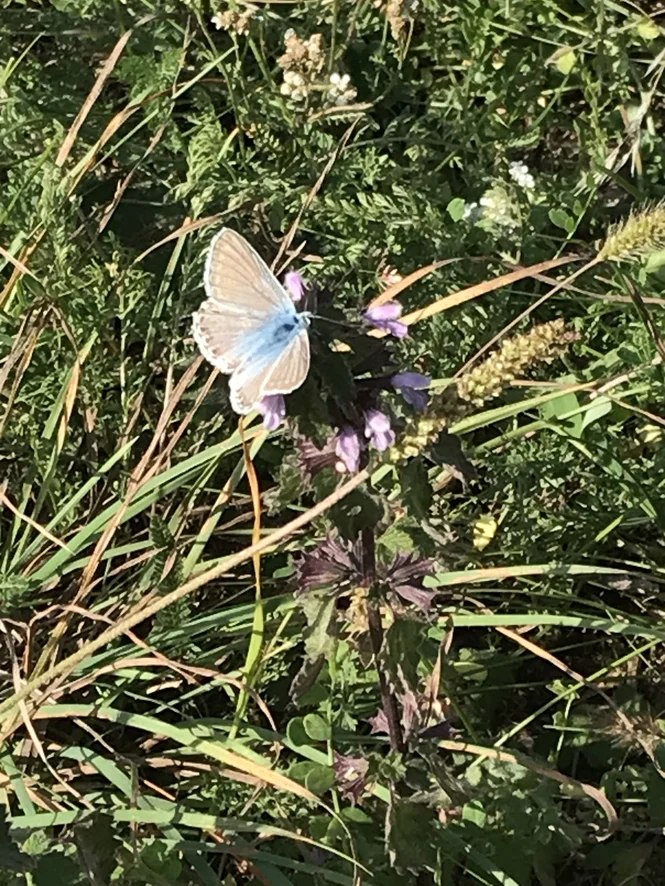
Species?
Lysandra coridon
